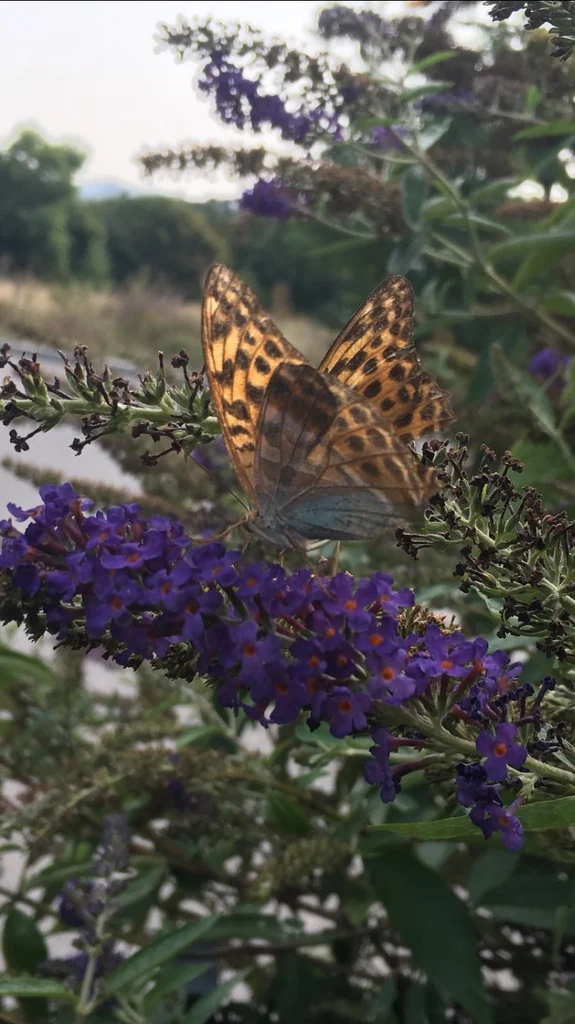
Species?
Argynnis paphia
